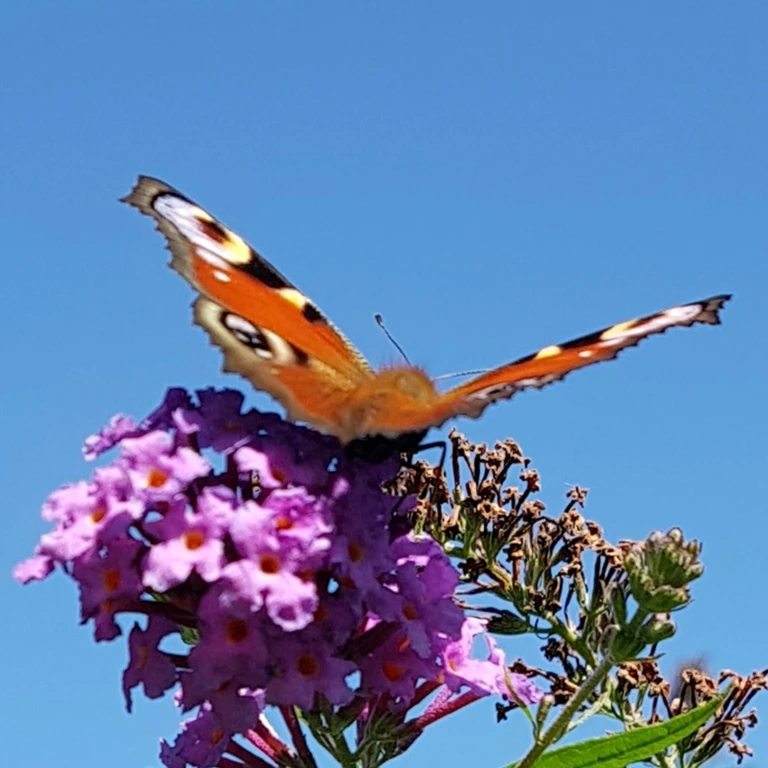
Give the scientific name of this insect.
Aglais io
